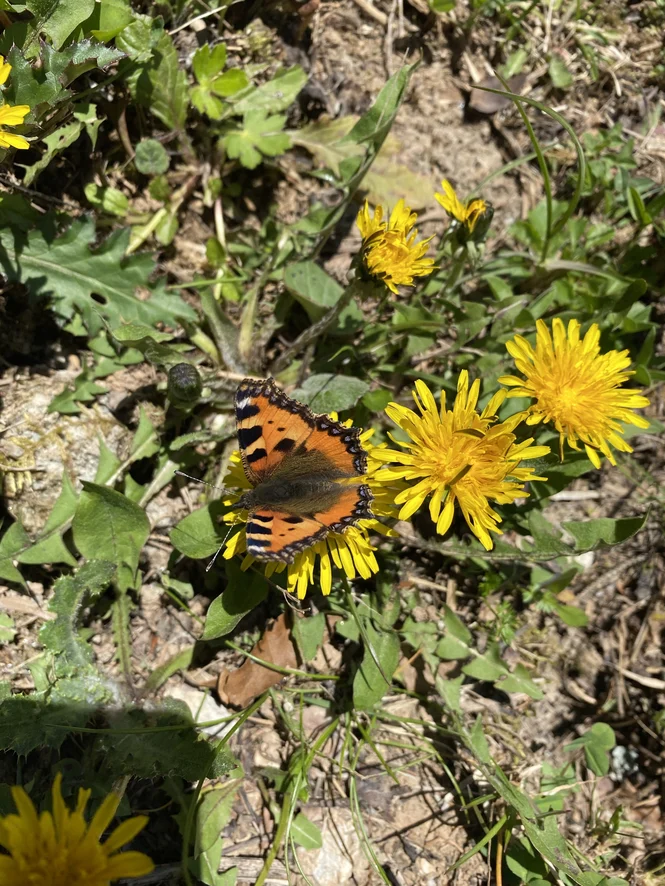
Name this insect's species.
Aglais urticae
